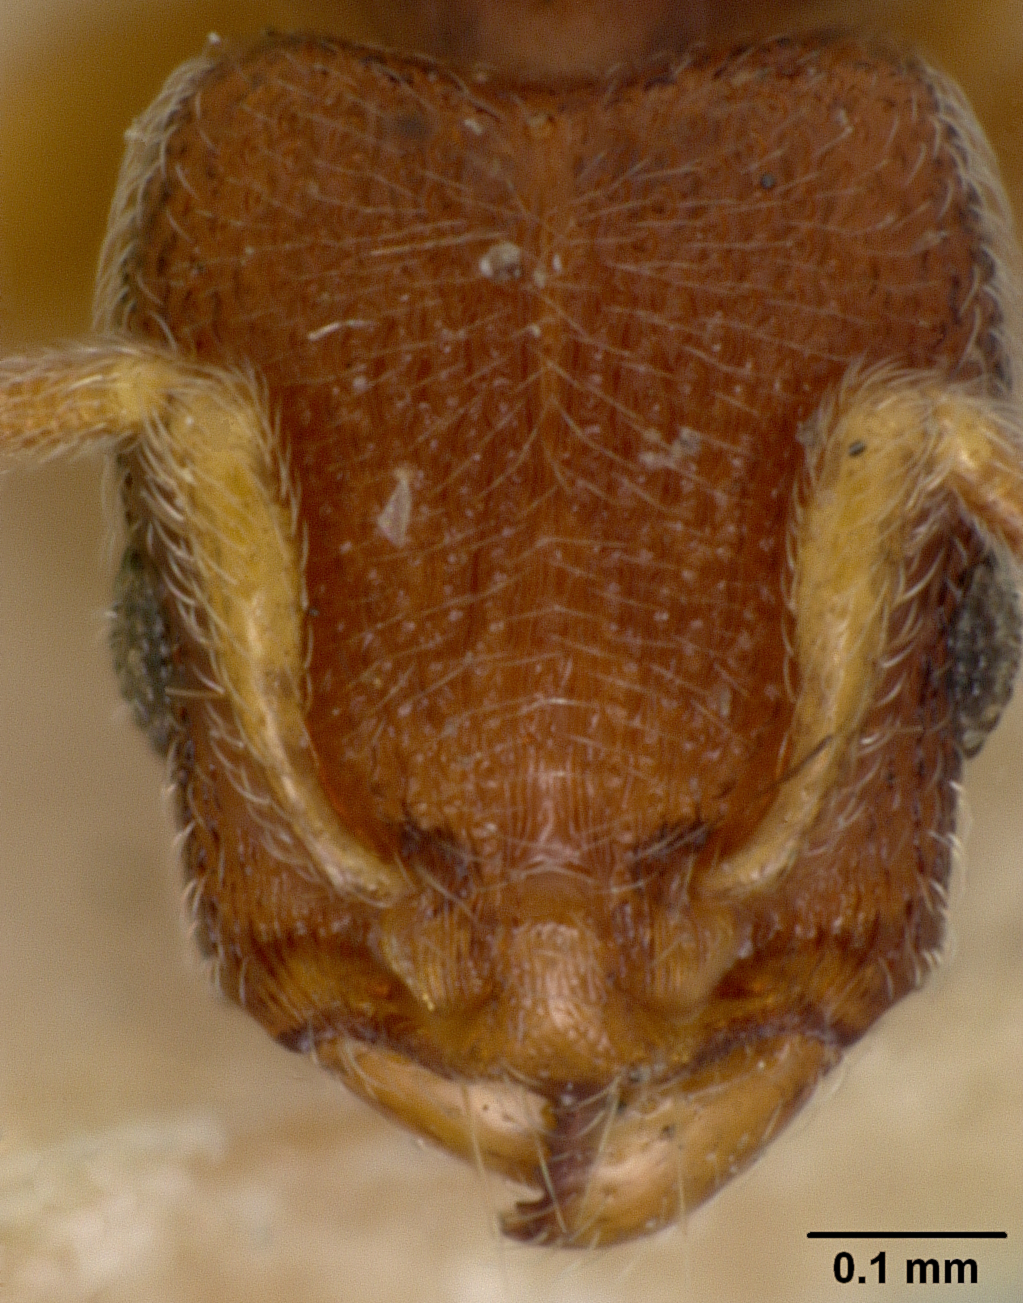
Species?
Vollenhovia elysii
